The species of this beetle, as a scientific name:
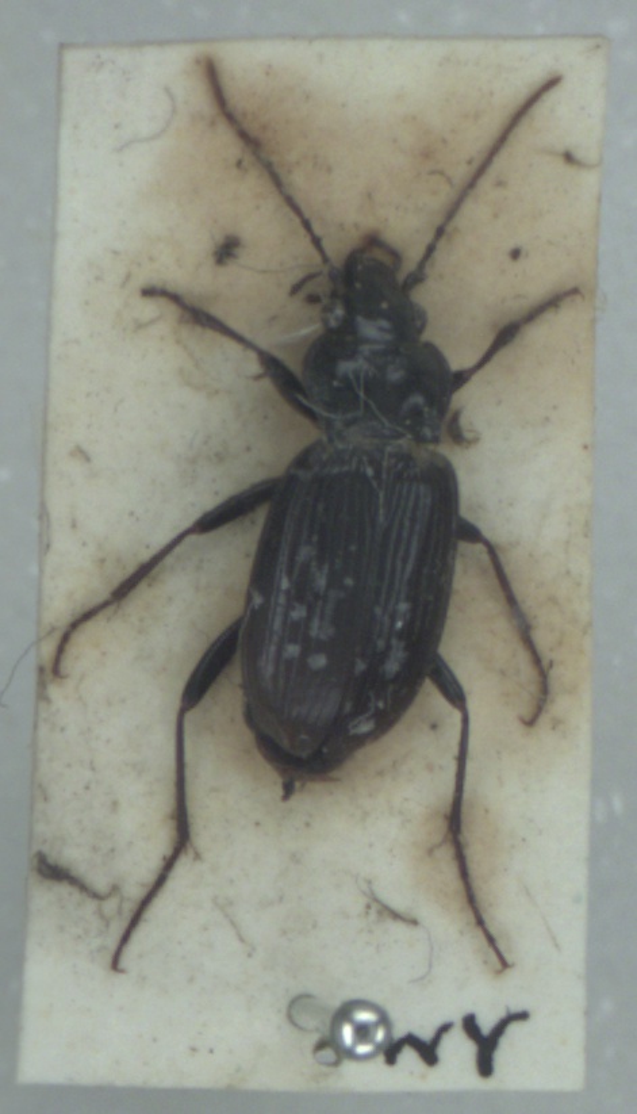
Nebria salina
